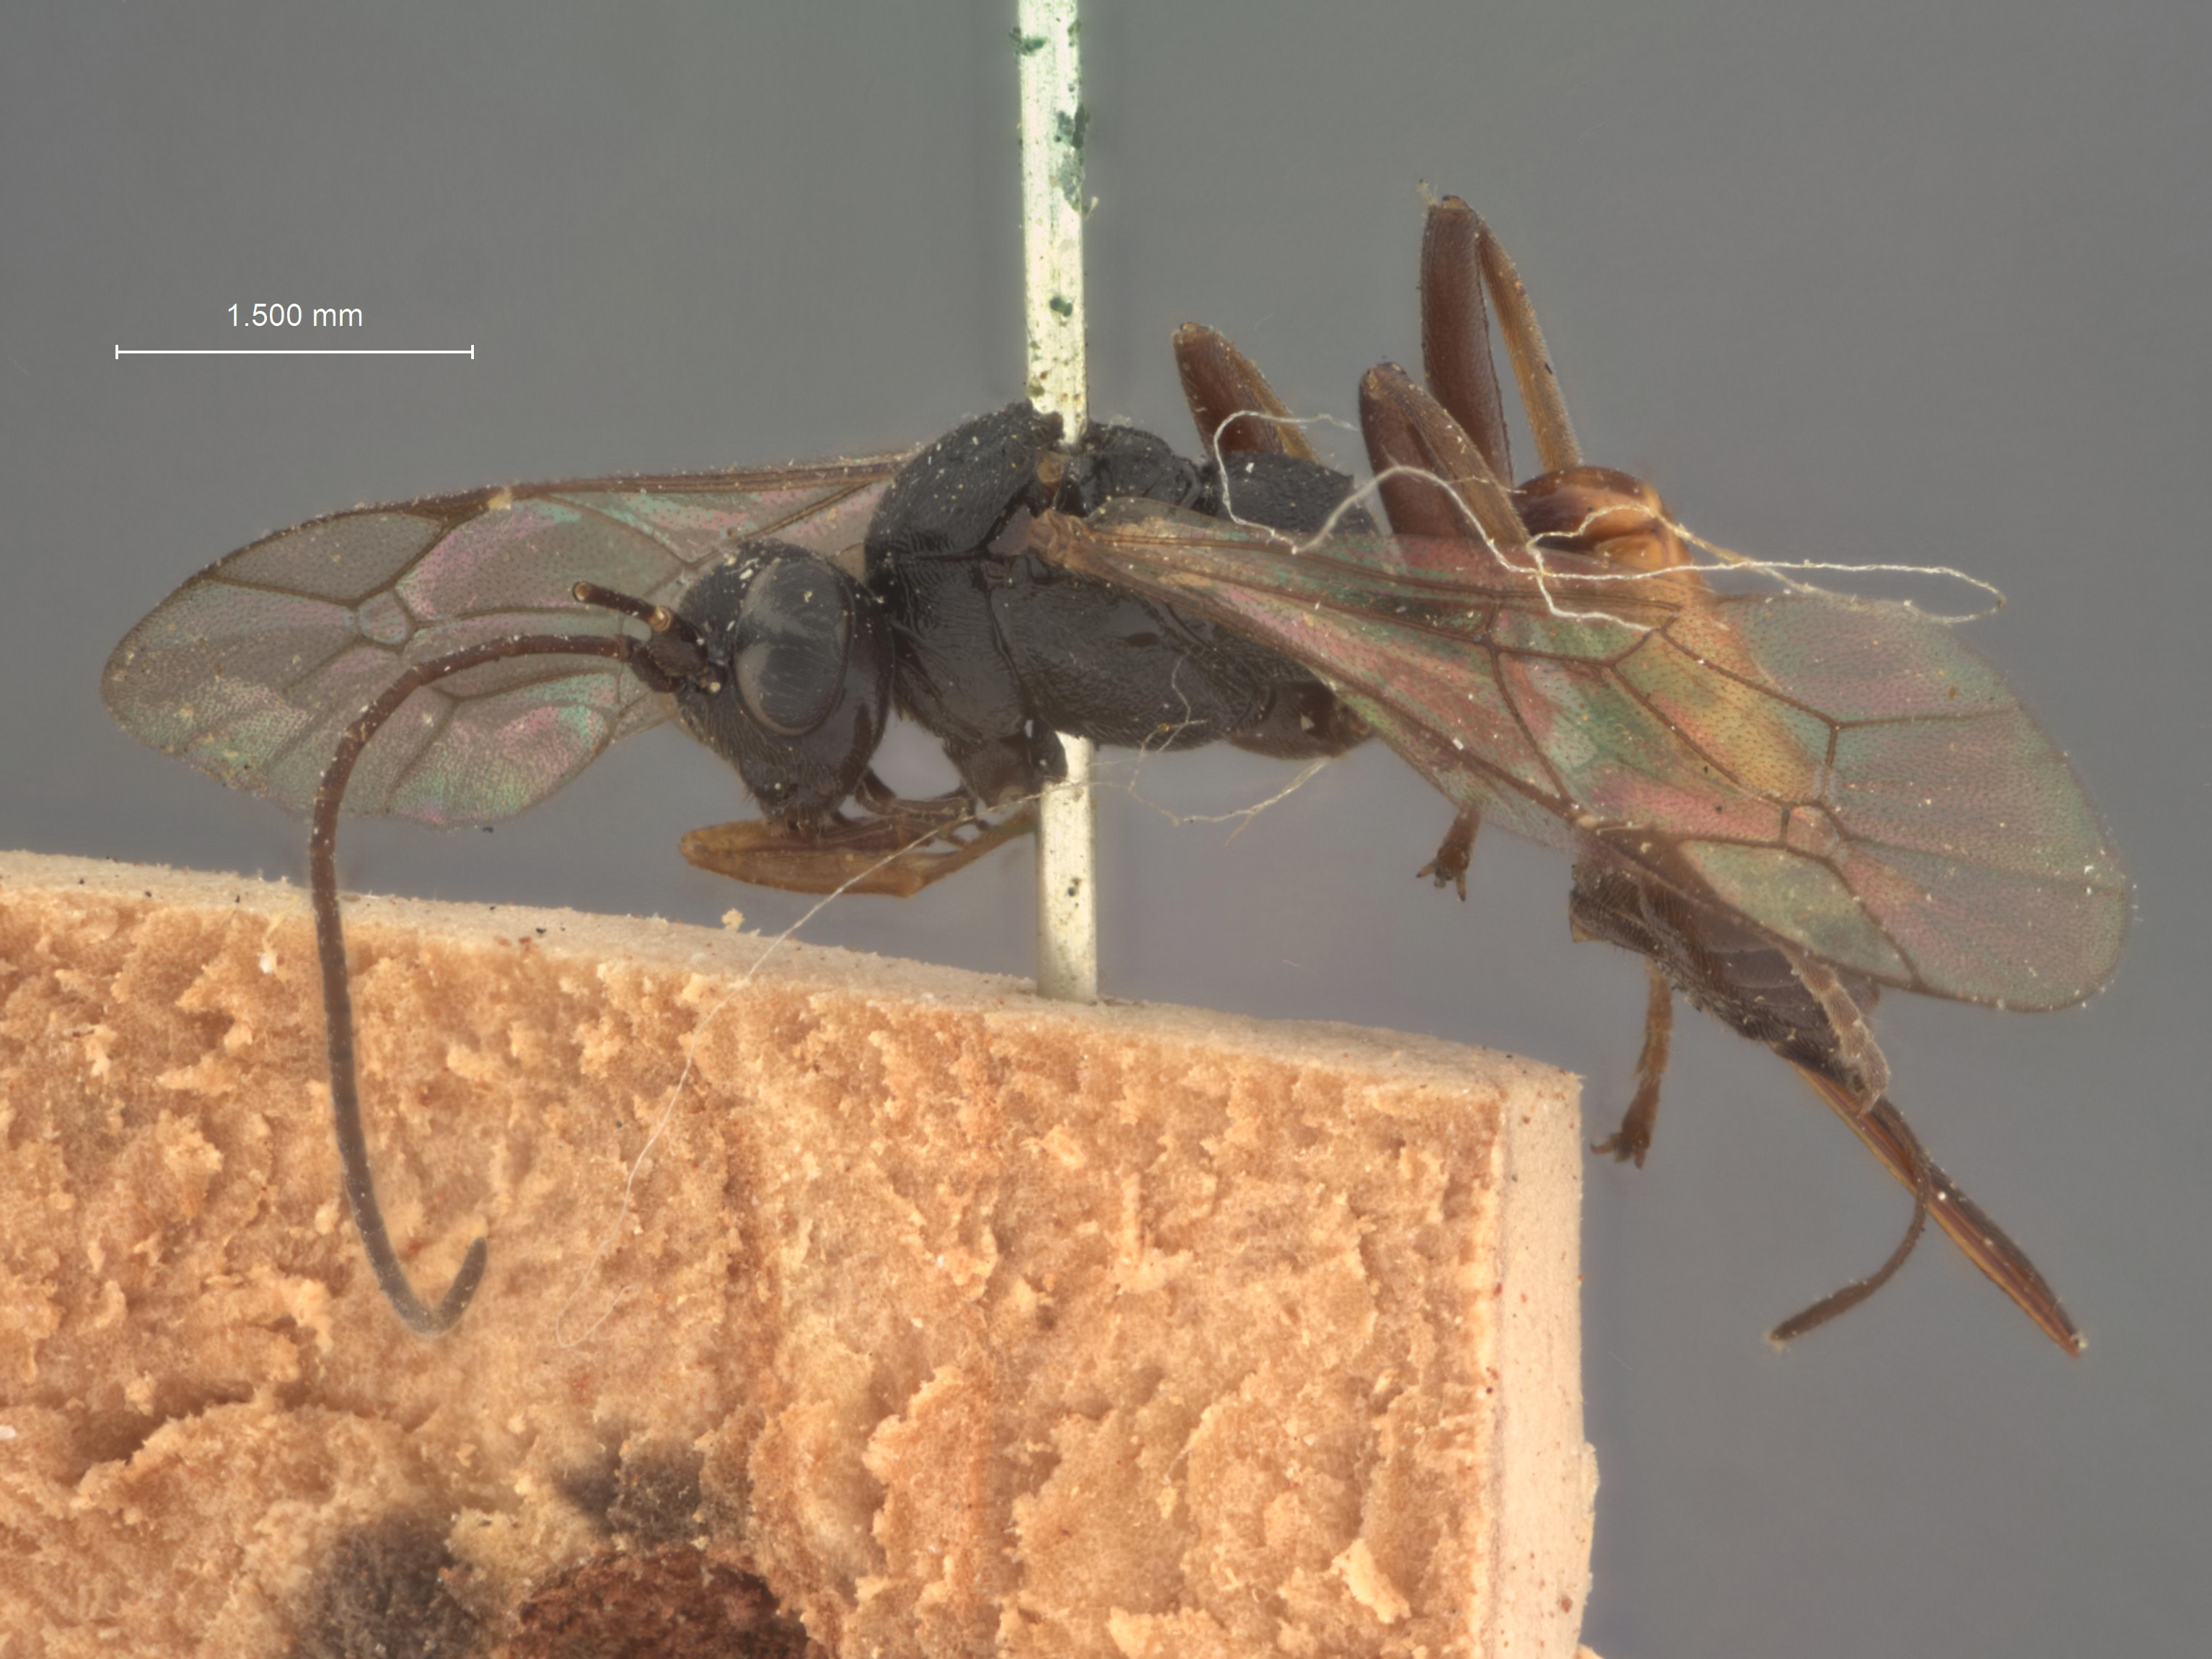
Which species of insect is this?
Trychosis tunicula-rubra
